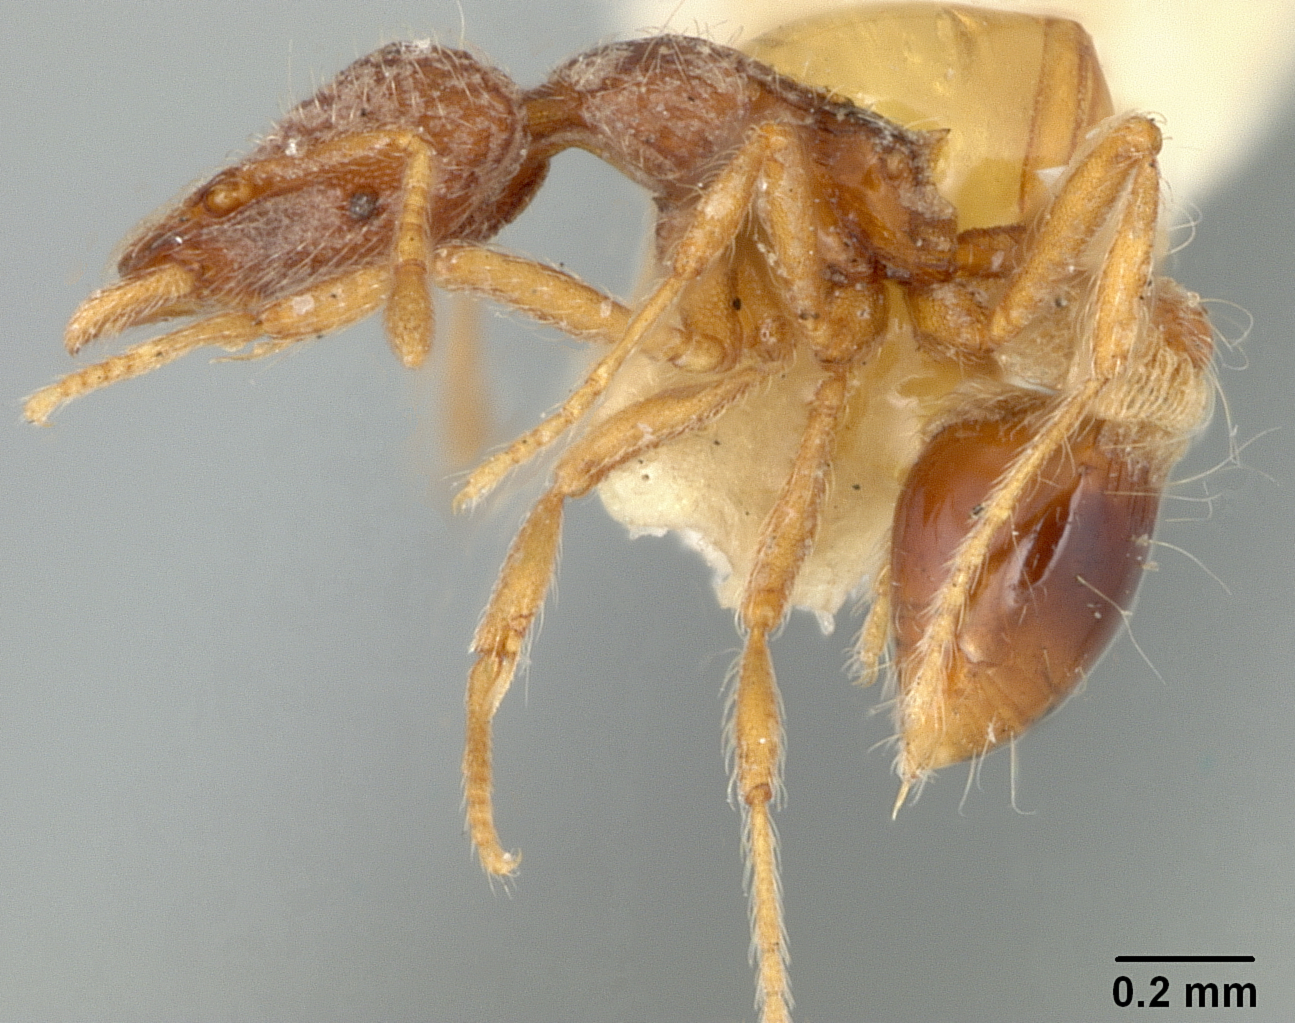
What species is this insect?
Strumigenys clypeata
